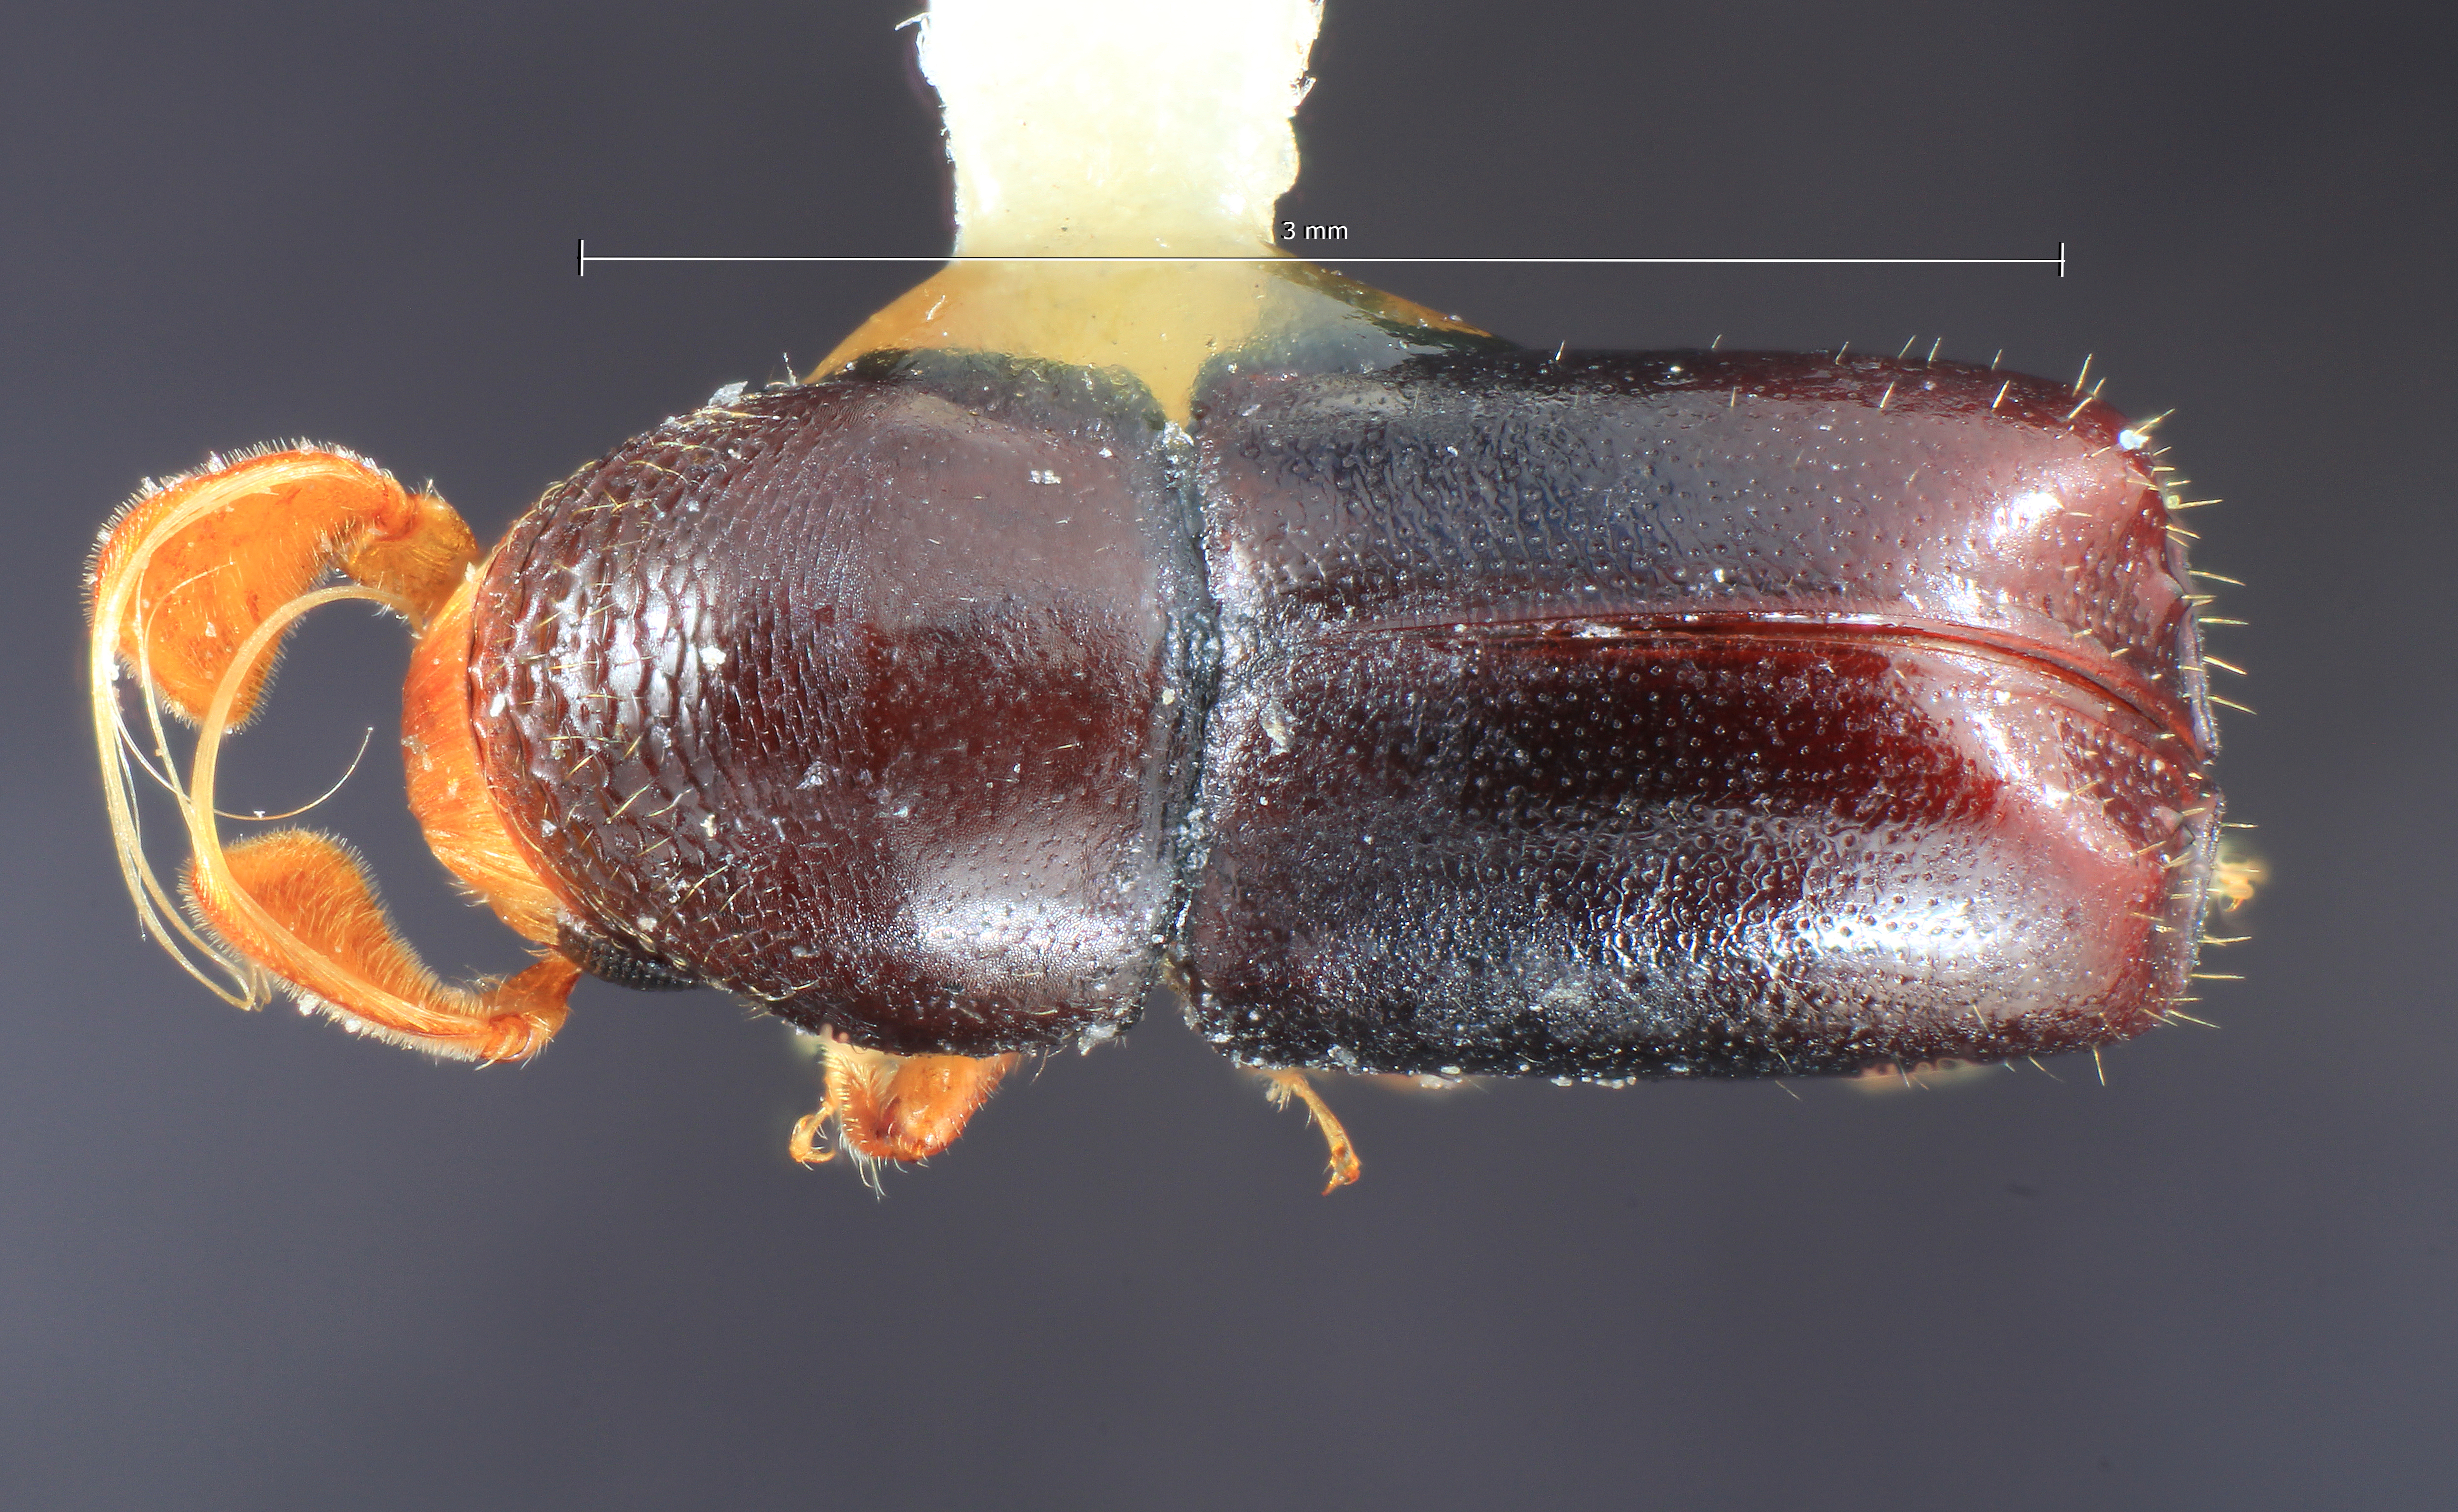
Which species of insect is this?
Corthylus abbreviatus
